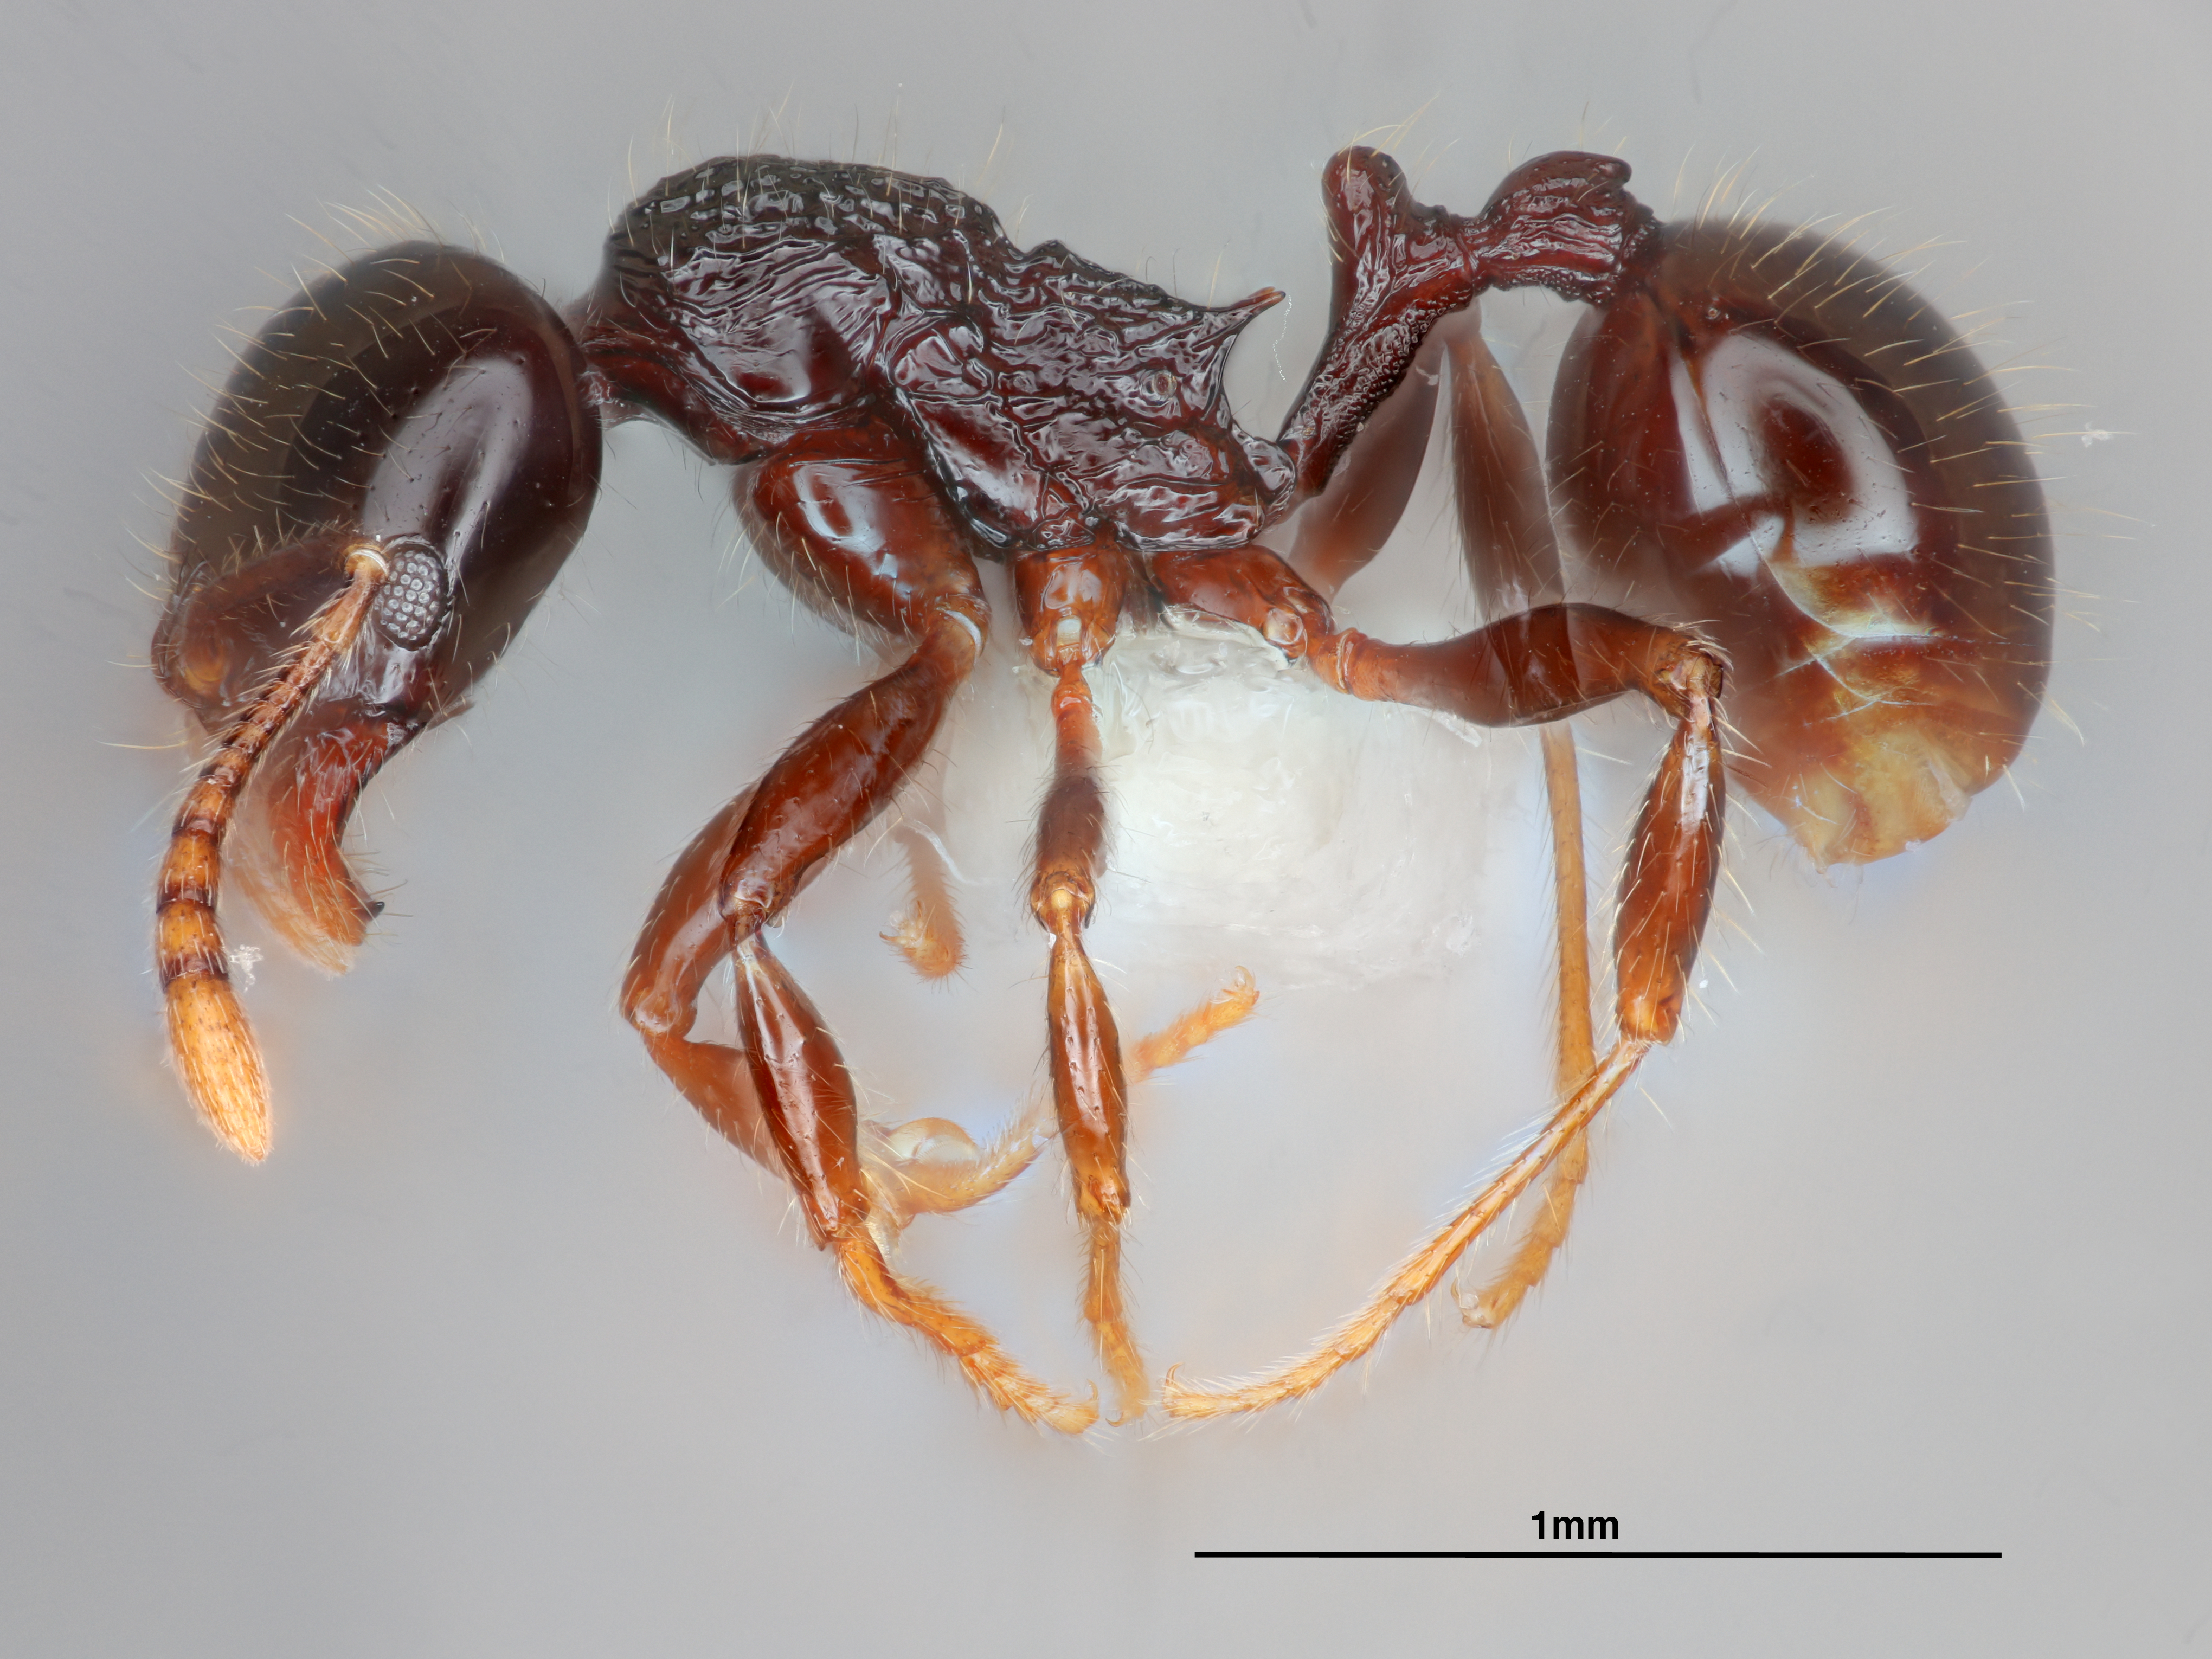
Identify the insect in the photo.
Stenamma lobinodus
